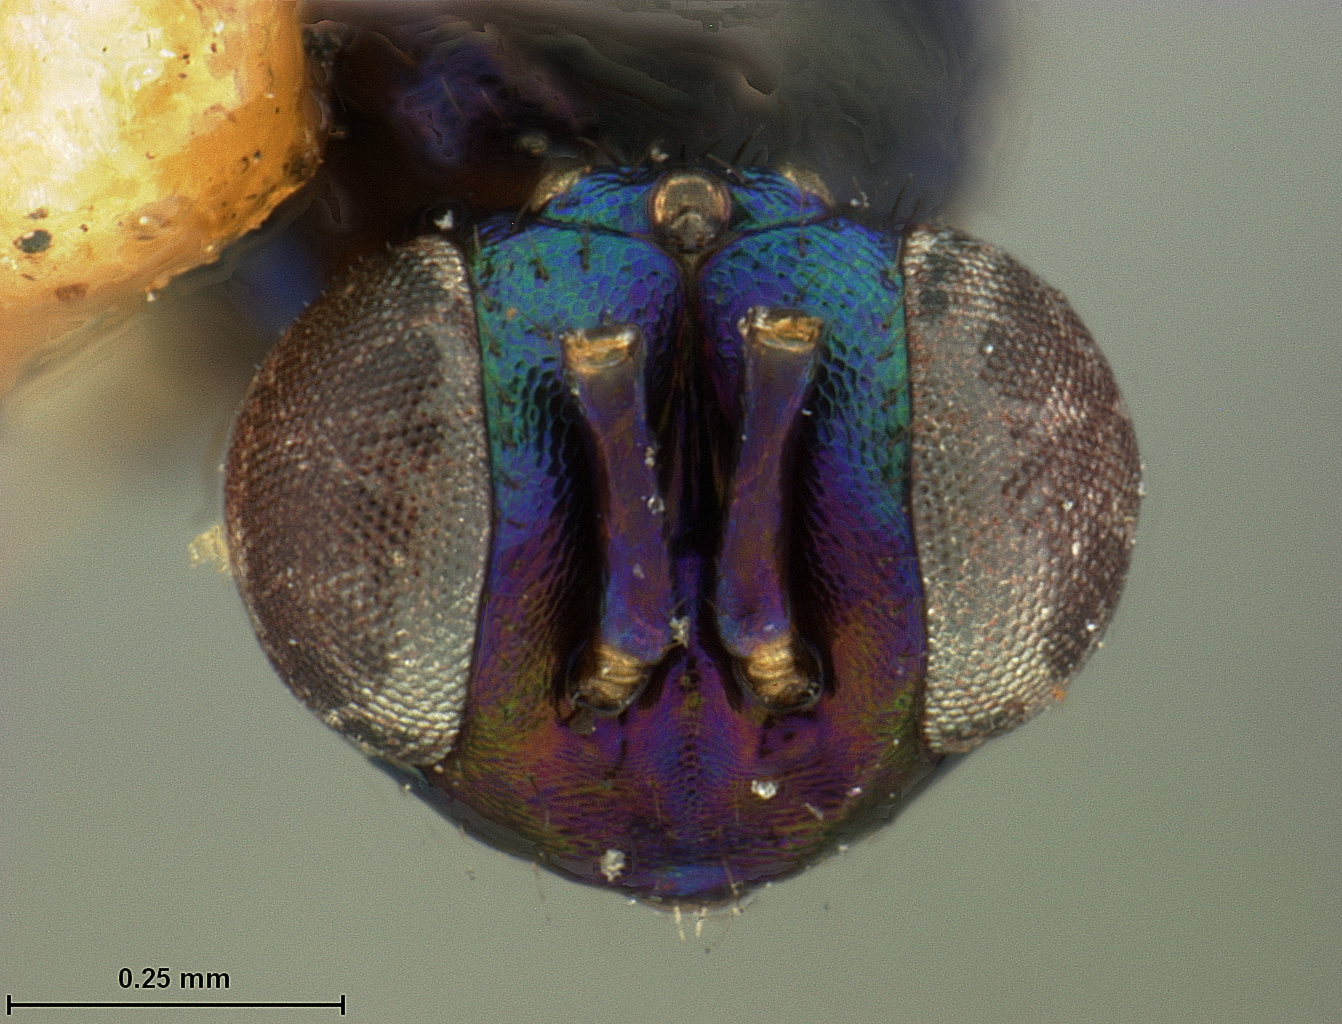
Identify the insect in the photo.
Sympiesis nigrifemora
